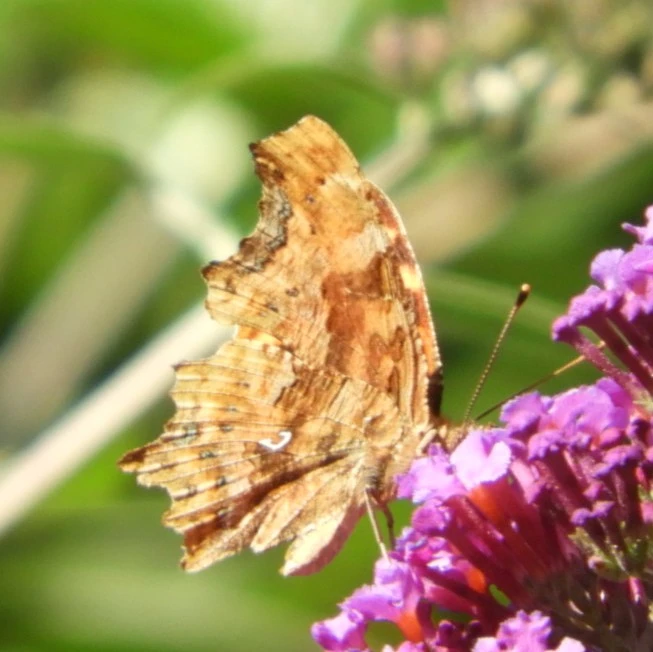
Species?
Polygonia c-album
